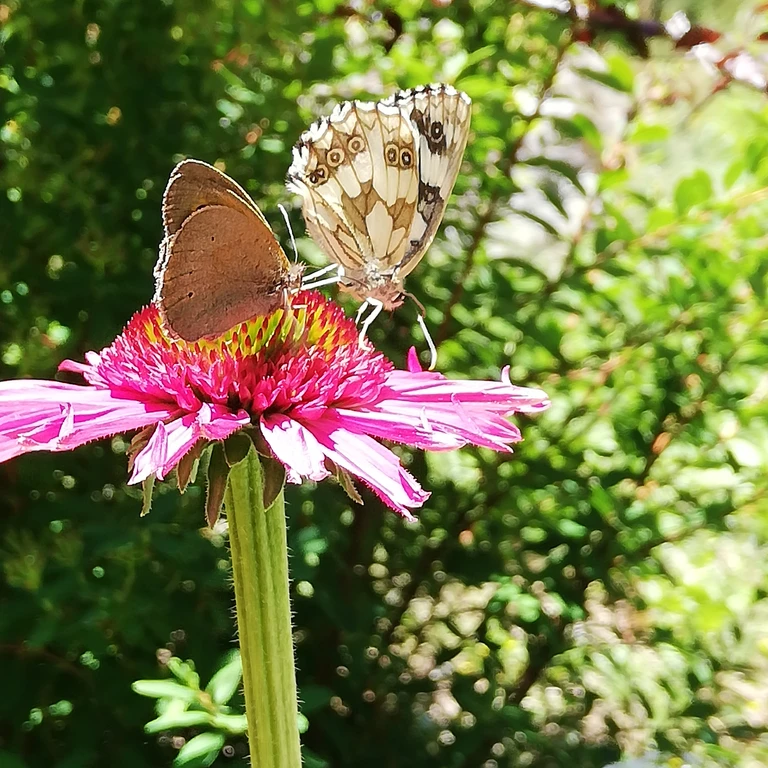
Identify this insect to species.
Melanargia galathea
